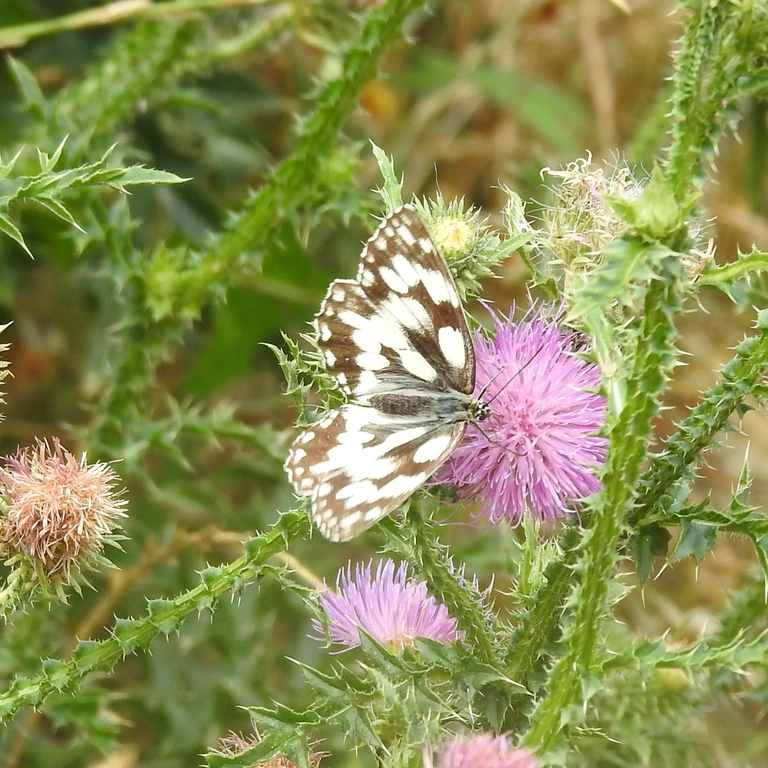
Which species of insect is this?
Melanargia galathea
